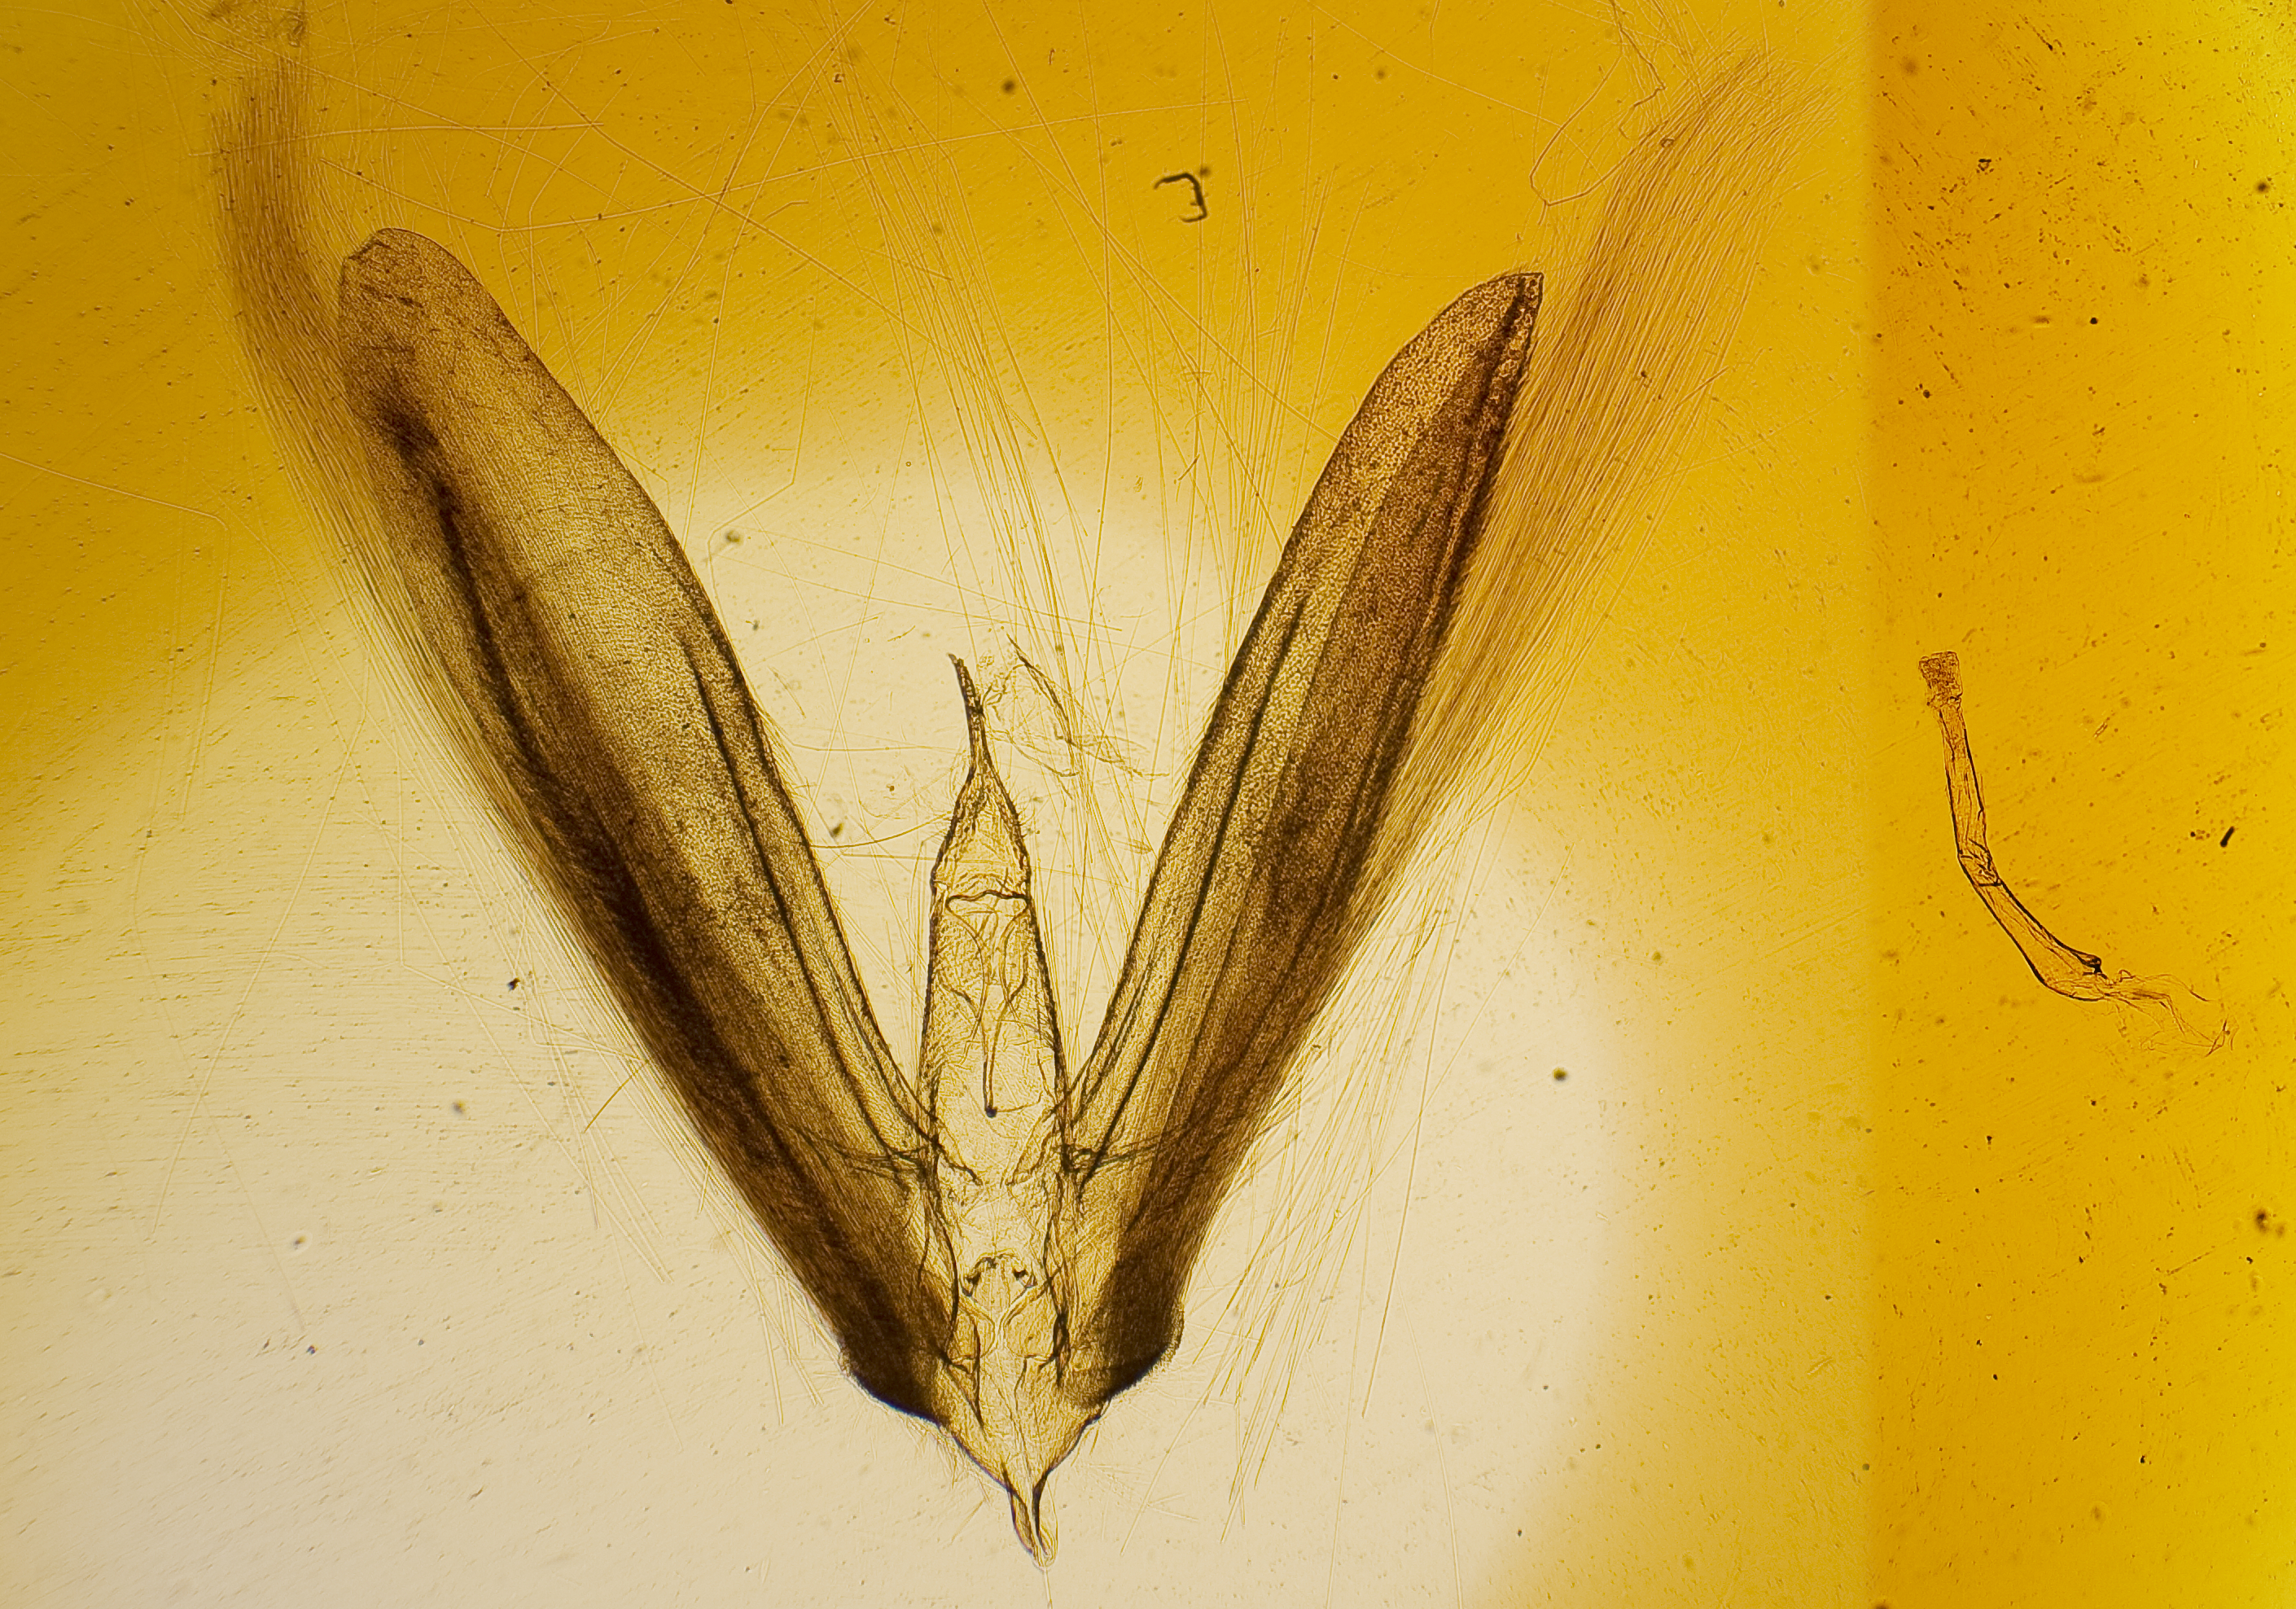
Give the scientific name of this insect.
Meskea horror
